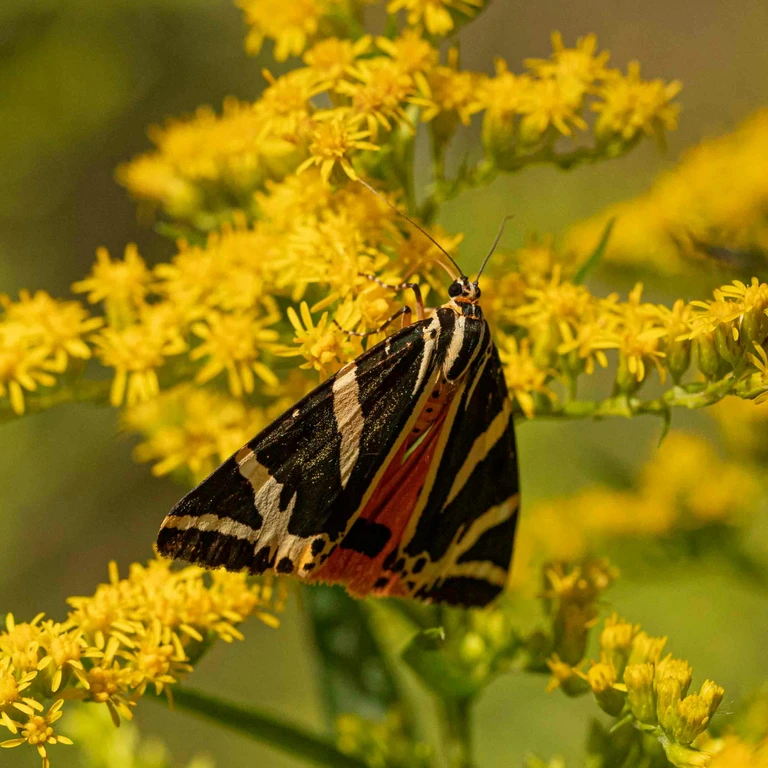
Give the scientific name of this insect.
Euplagia quadripunctaria
